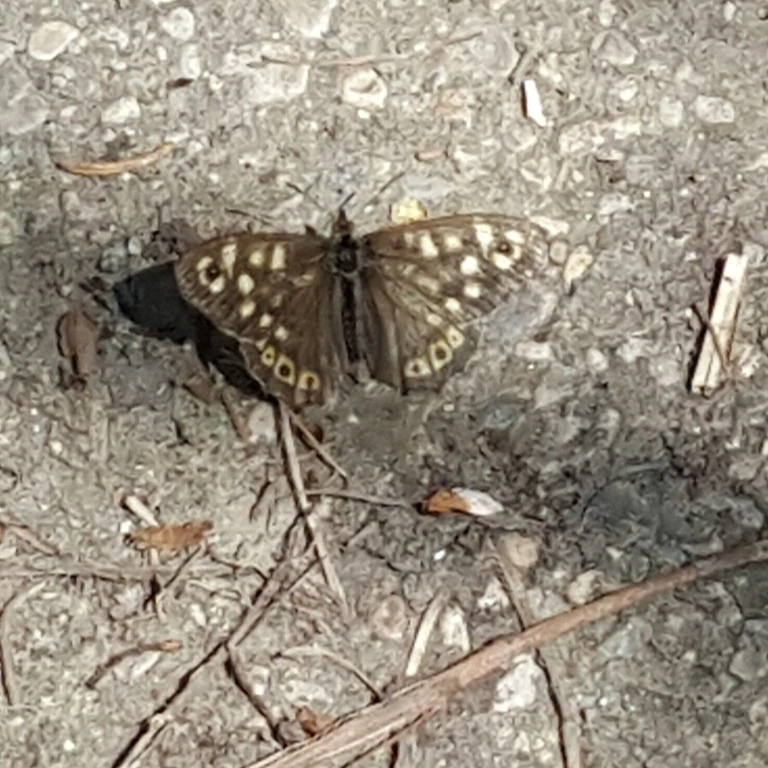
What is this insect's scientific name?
Pararge aegeria
